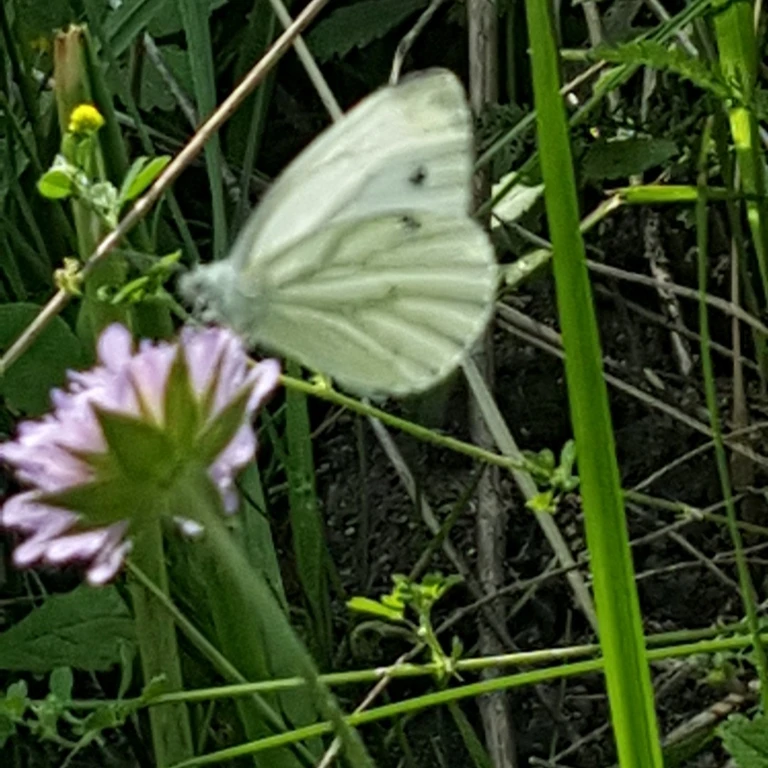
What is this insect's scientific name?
Pieris napi
